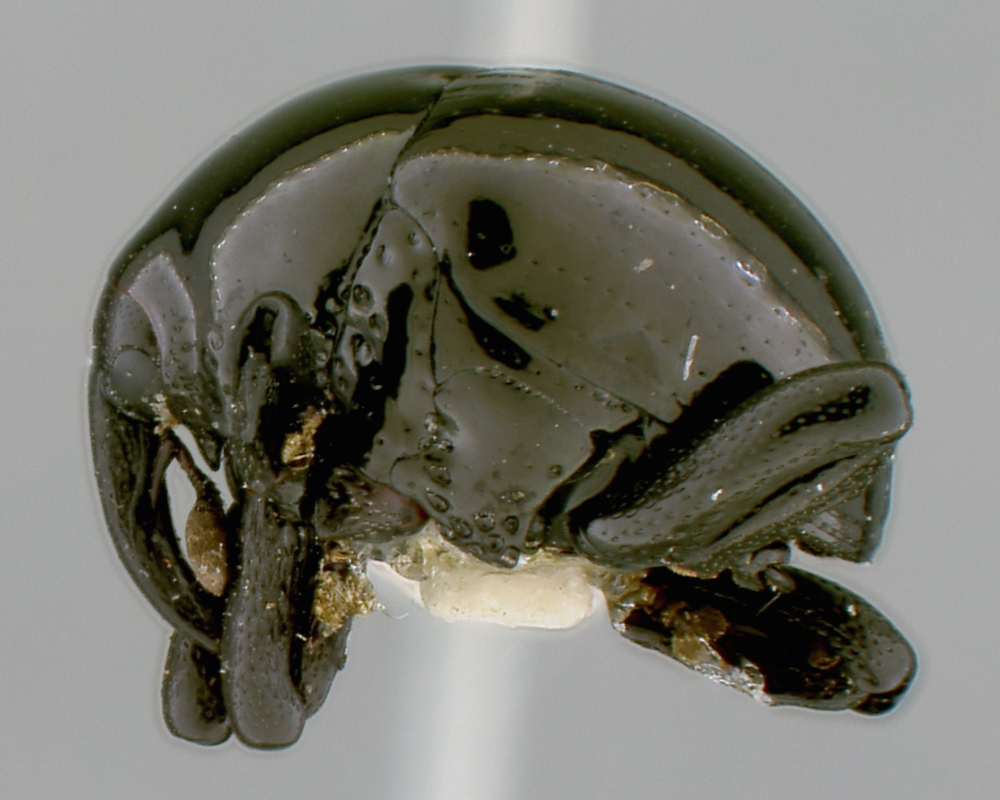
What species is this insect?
Diorymerus vestigialis
